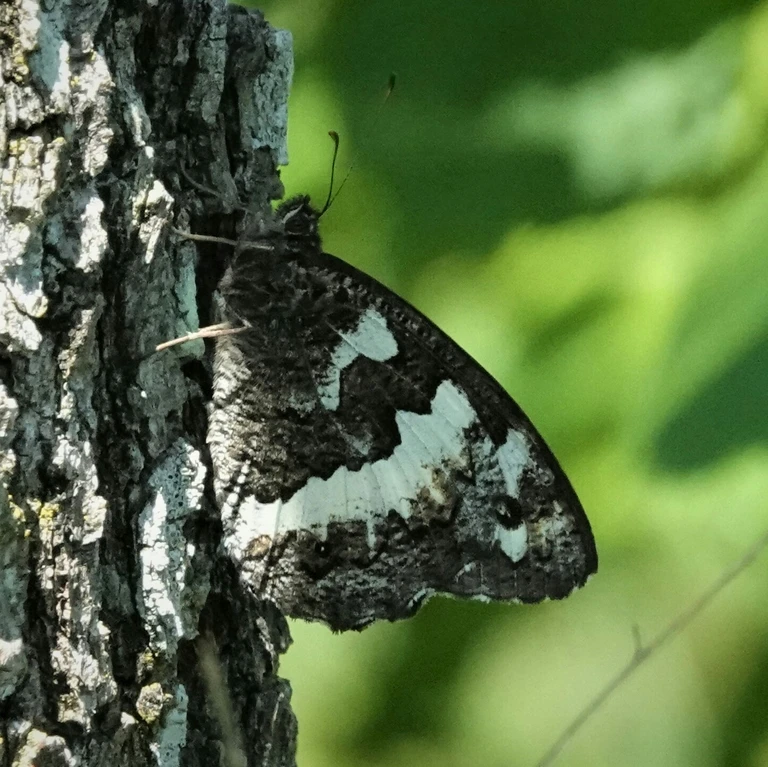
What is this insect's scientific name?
Brintesia circe
